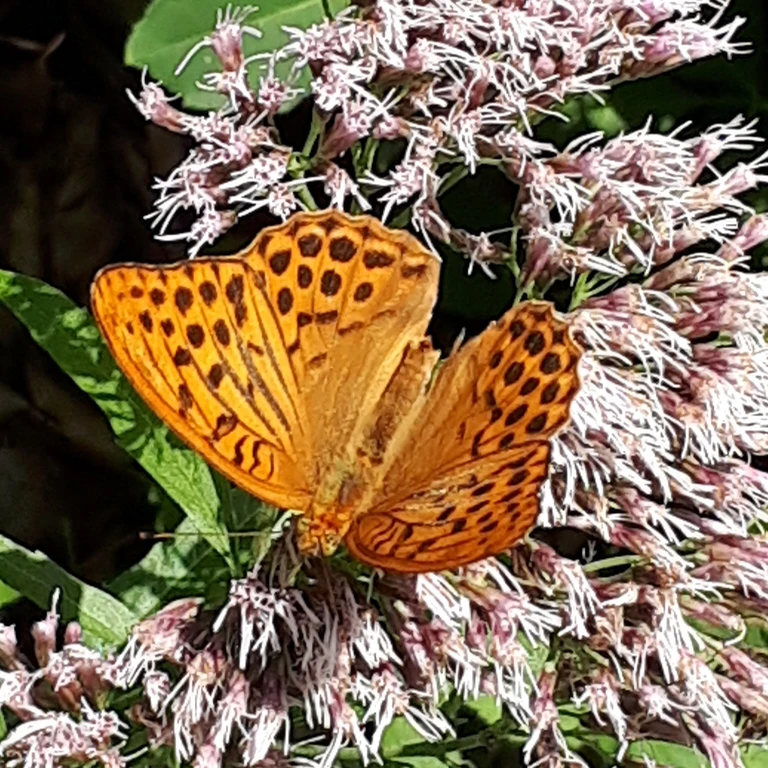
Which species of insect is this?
Argynnis paphia
